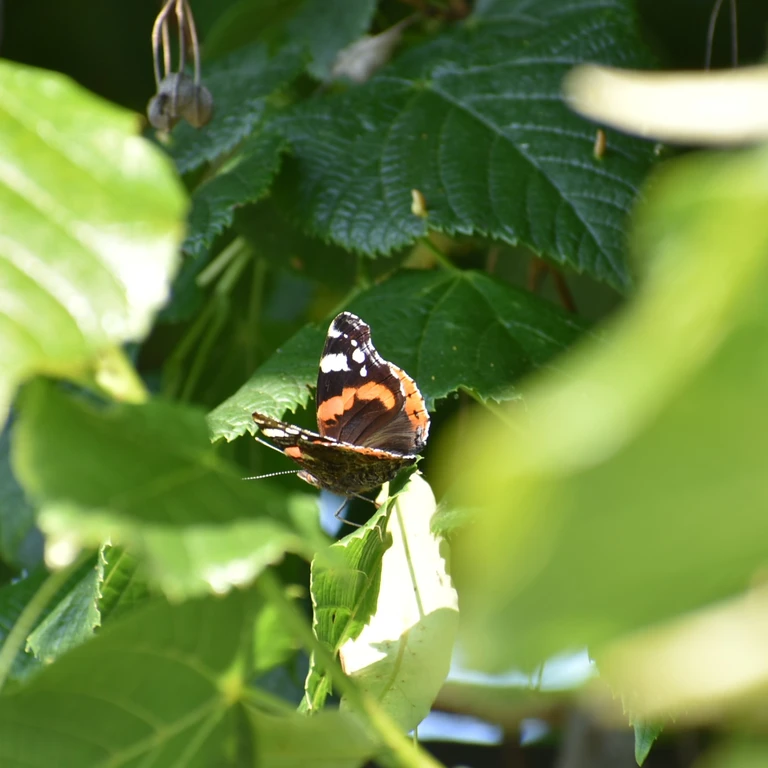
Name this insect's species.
Vanessa atalanta
